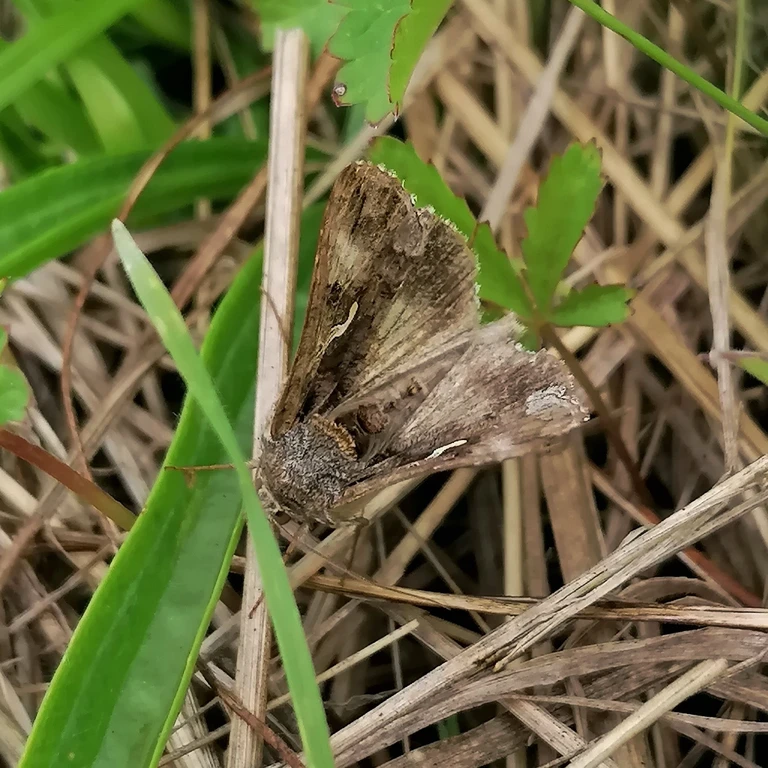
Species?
Autographa gamma
